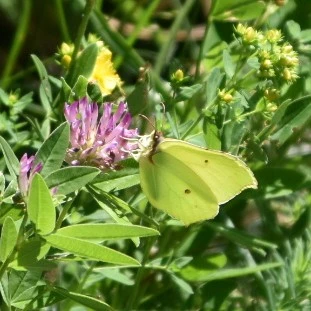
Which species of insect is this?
Gonepteryx rhamni
